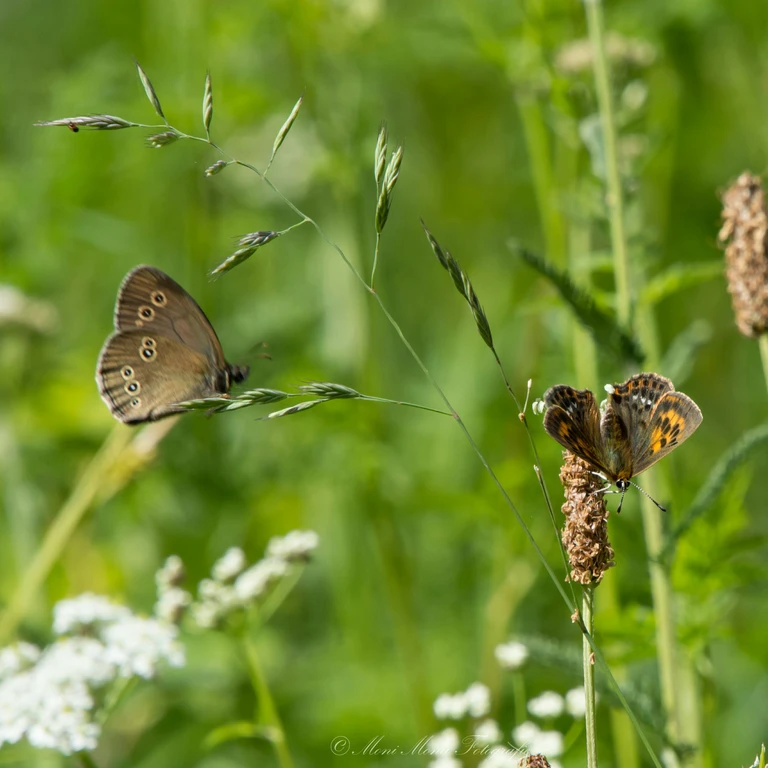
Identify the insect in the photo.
Aphantopus hyperantus
